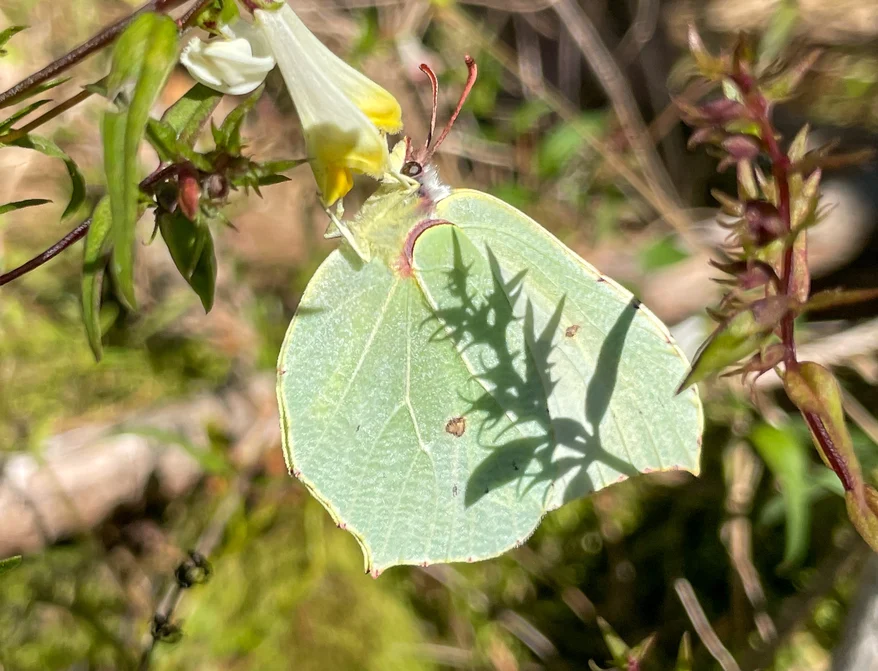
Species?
Gonepteryx rhamni
